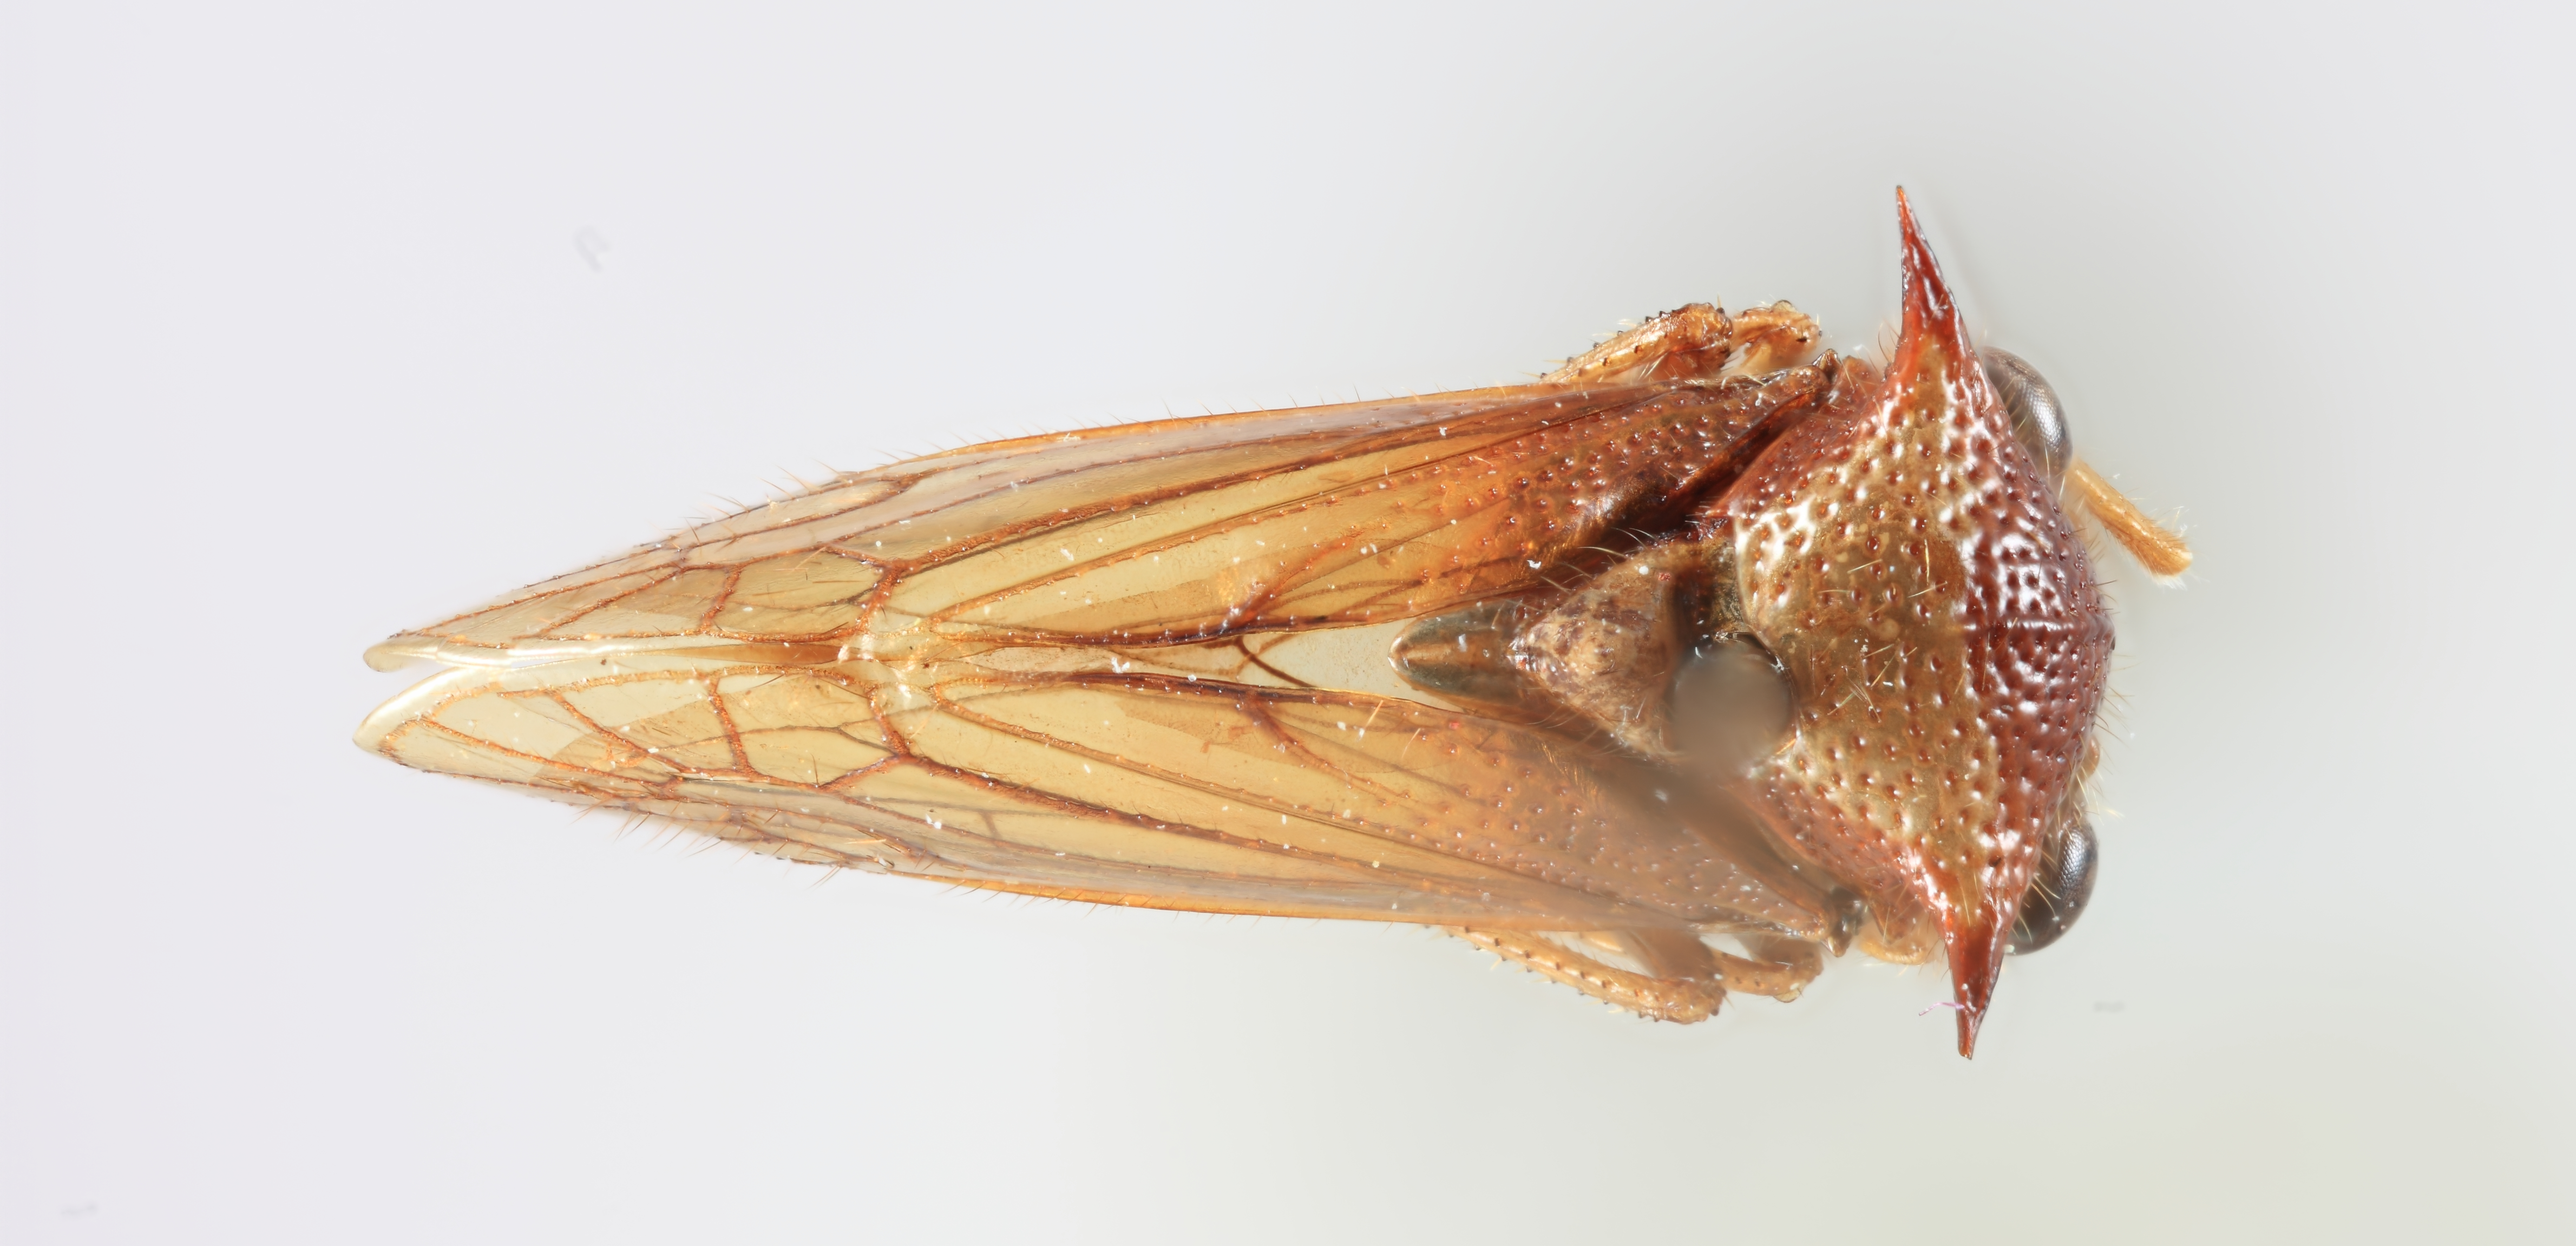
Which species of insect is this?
Tolania mackameyi
